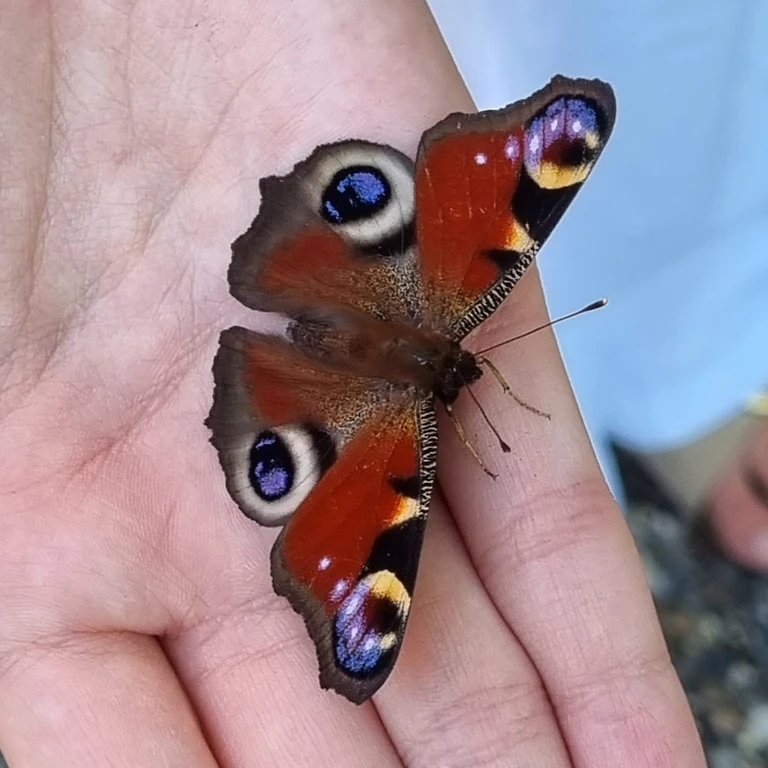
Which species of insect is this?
Aglais io
